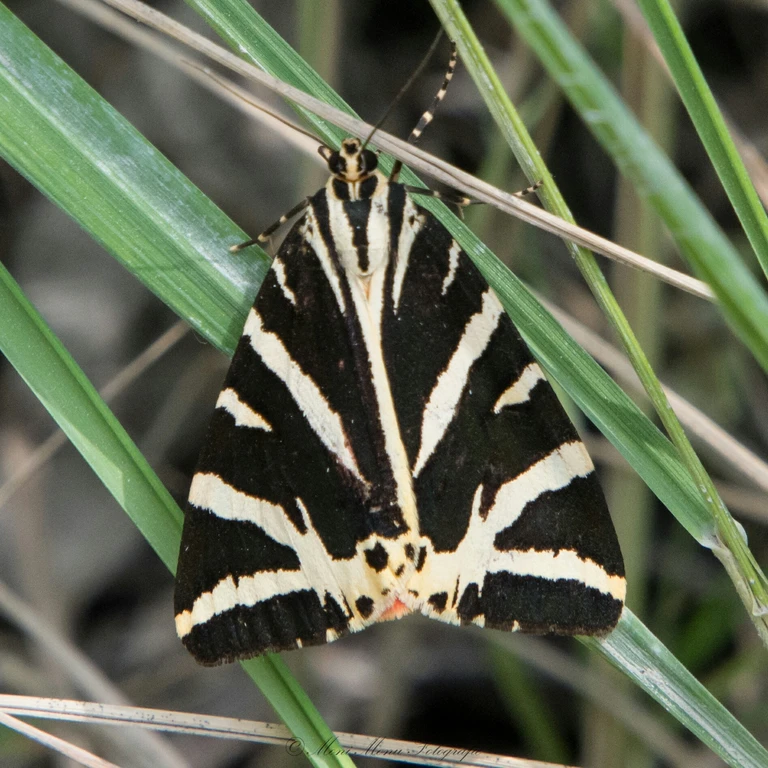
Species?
Euplagia quadripunctaria
